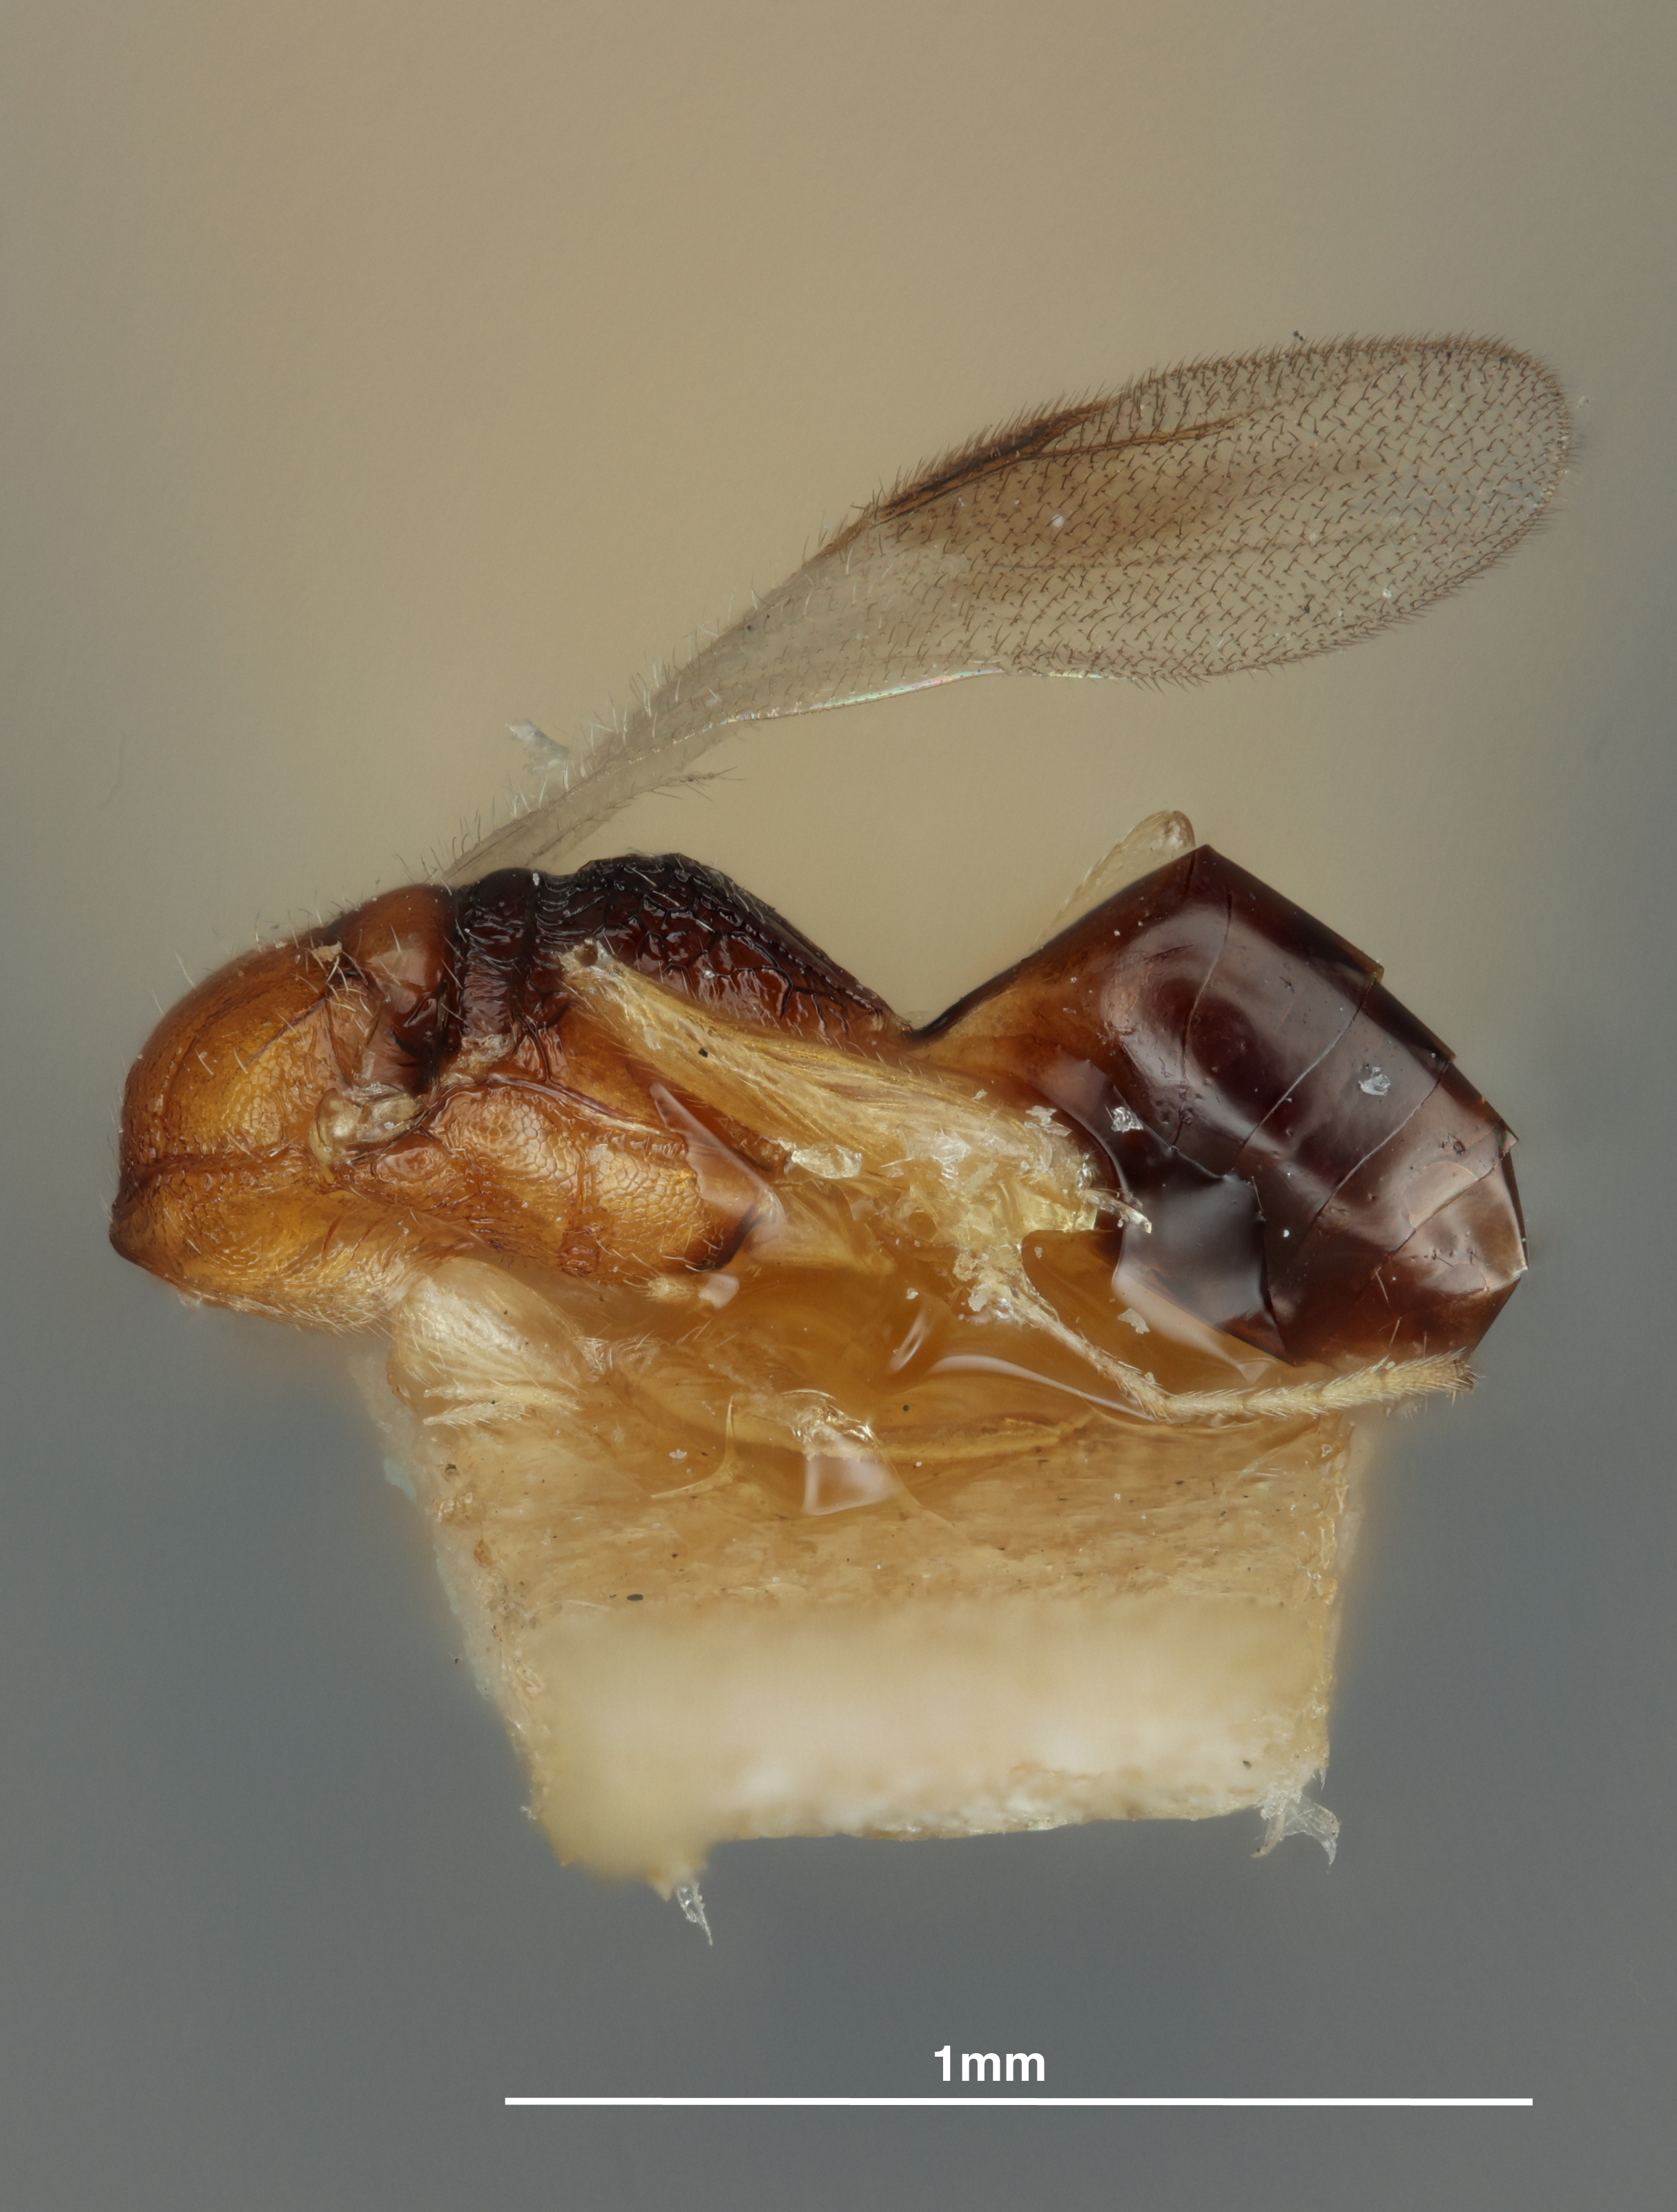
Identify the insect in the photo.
Aphelopus bicolor
